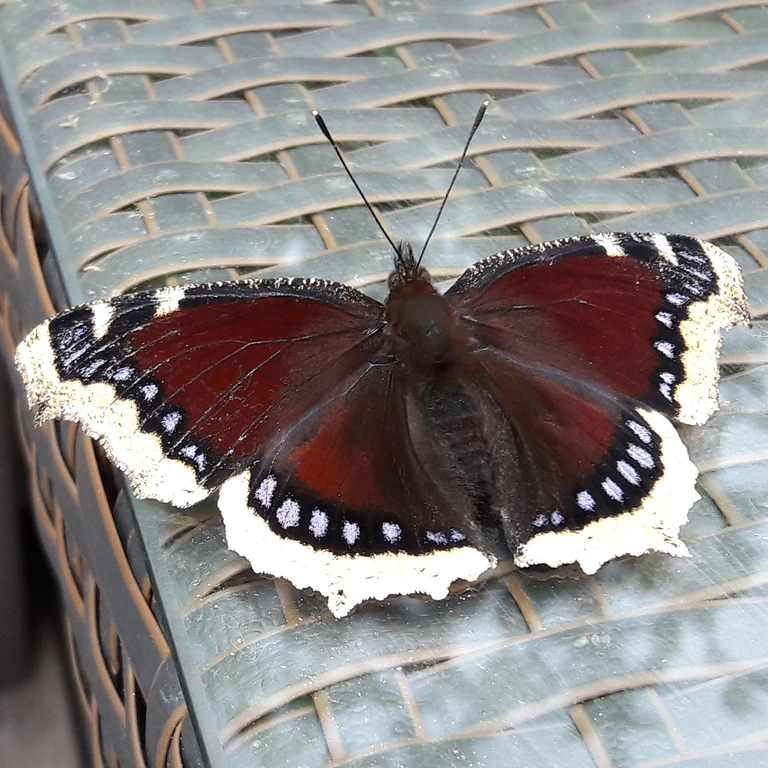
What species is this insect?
Nymphalis antiopa
